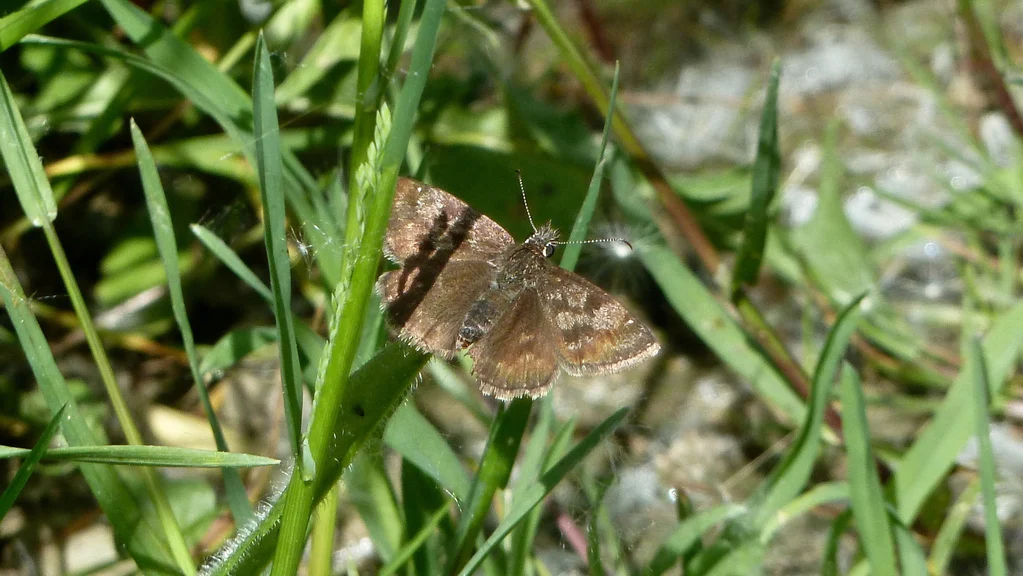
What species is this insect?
Erynnis tages
